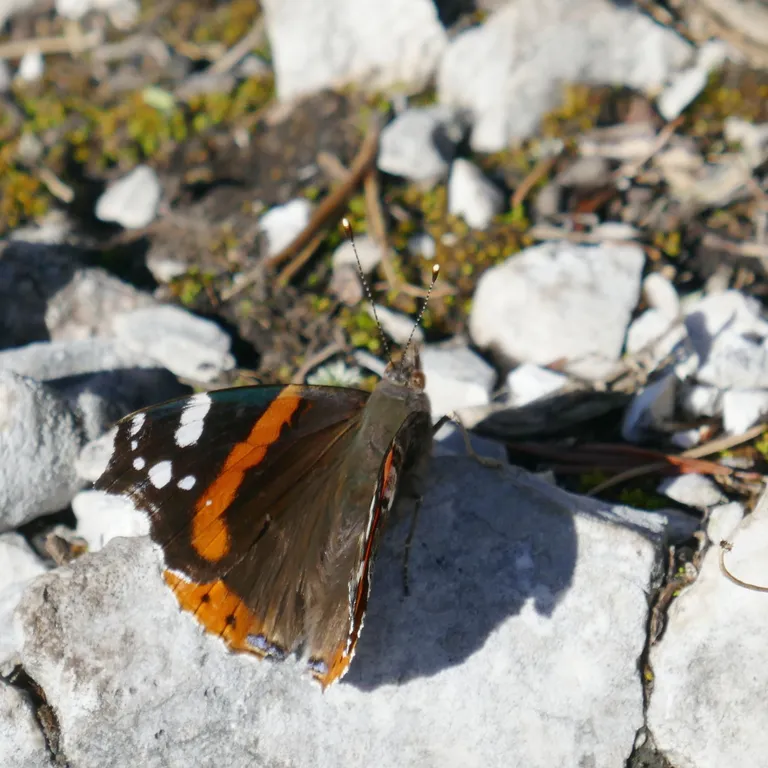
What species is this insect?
Vanessa atalanta
